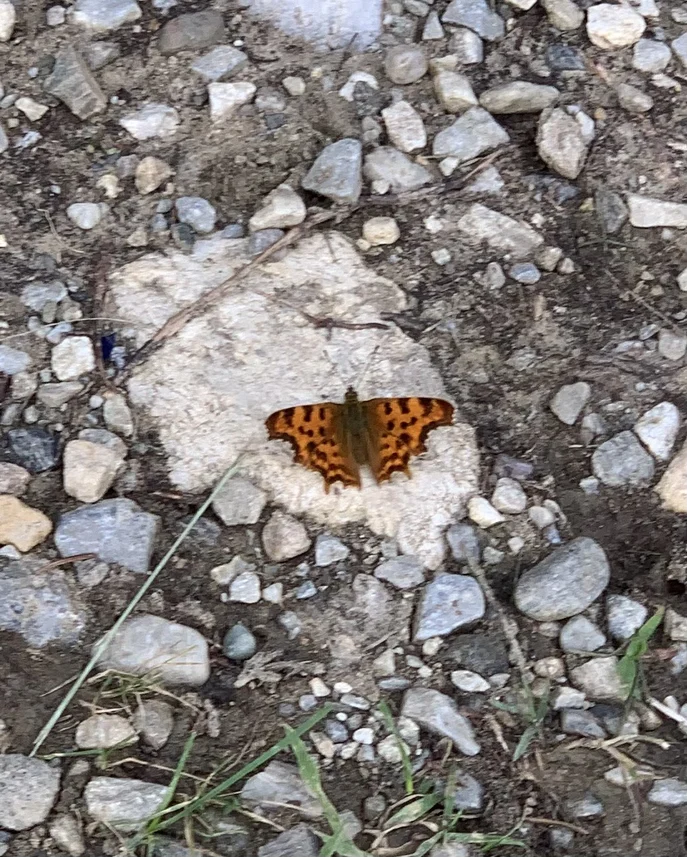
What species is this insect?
Polygonia c-album
